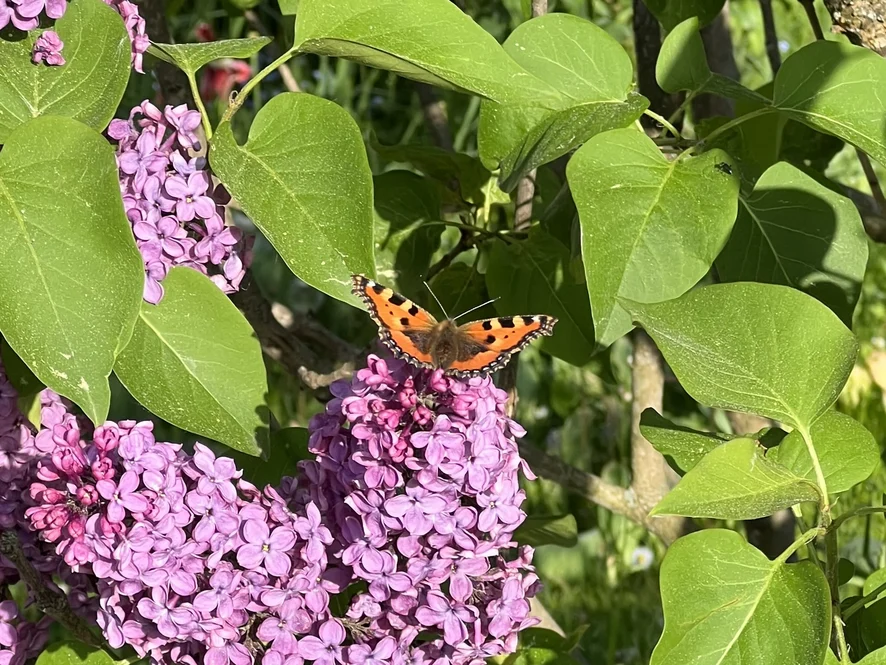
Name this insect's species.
Aglais urticae
